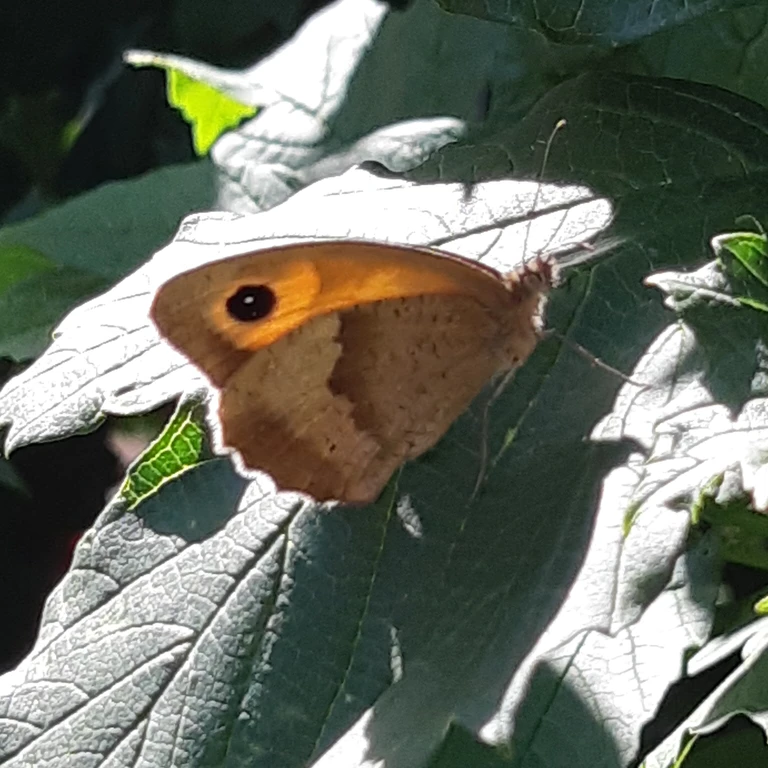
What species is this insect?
Maniola jurtina
